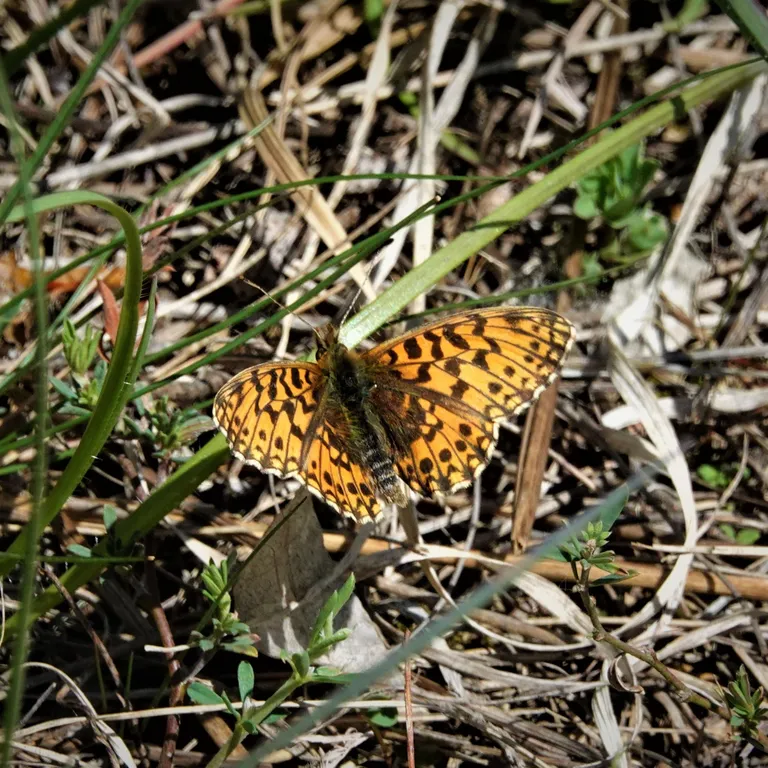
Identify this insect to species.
Boloria dia
